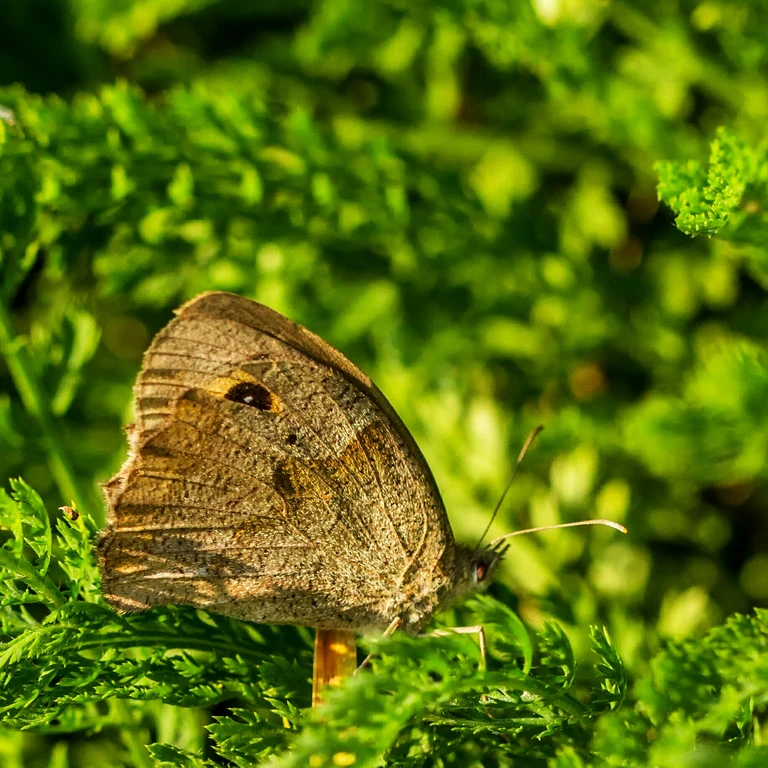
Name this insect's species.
Maniola jurtina
